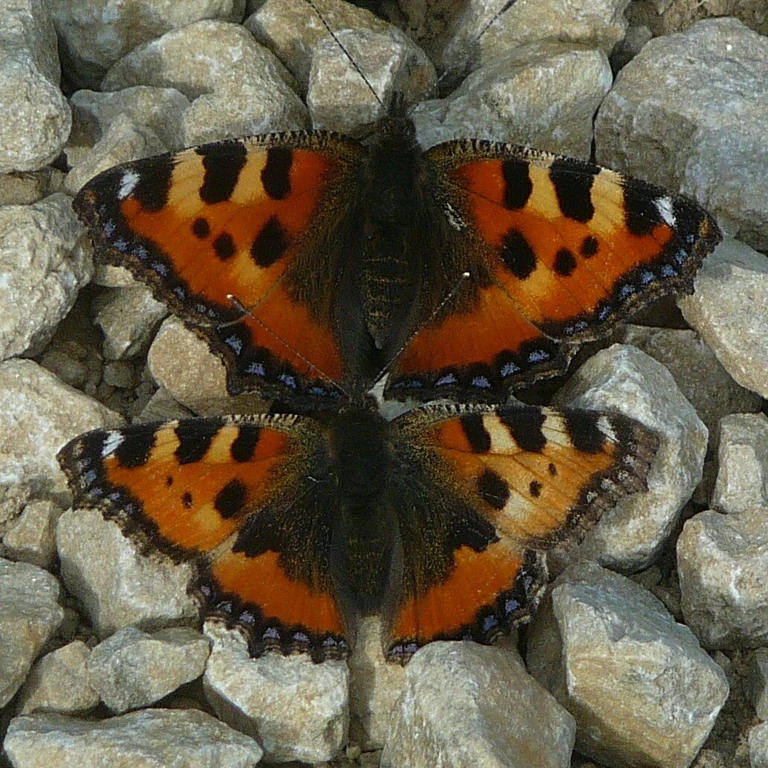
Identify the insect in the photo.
Aglais urticae
